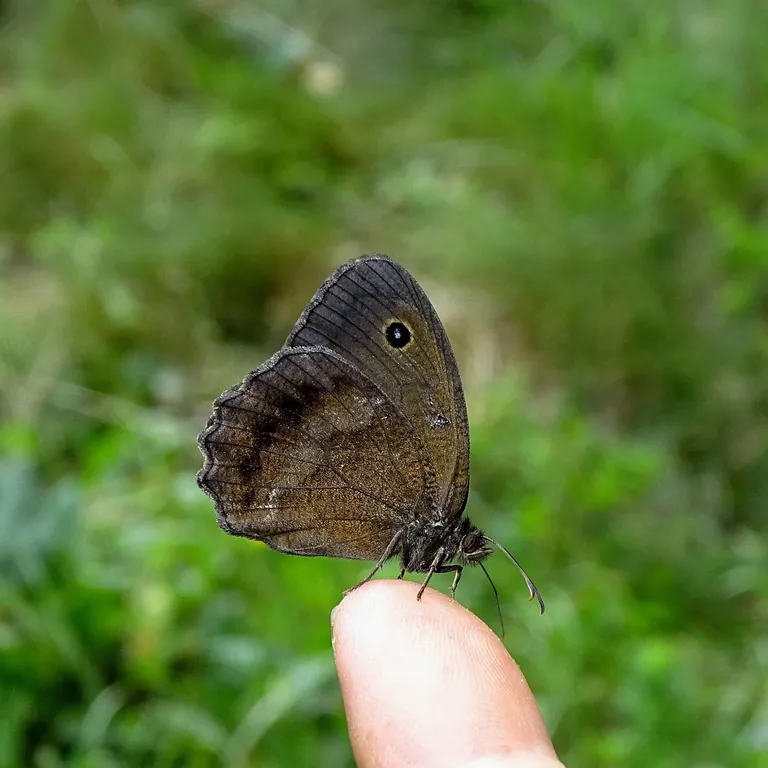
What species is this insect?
Minois dryas
